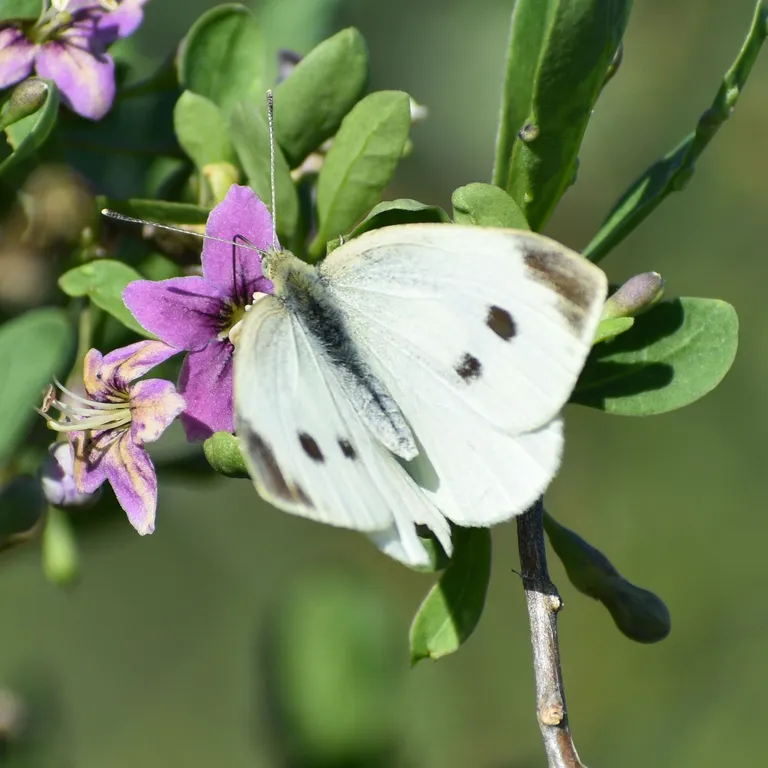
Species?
Pieris rapae
